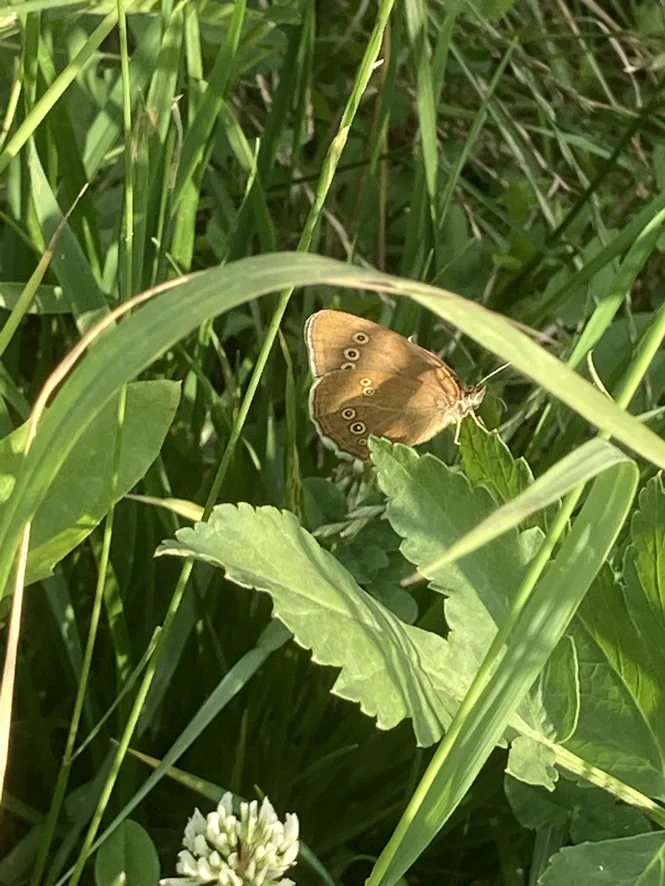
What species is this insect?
Aphantopus hyperantus
